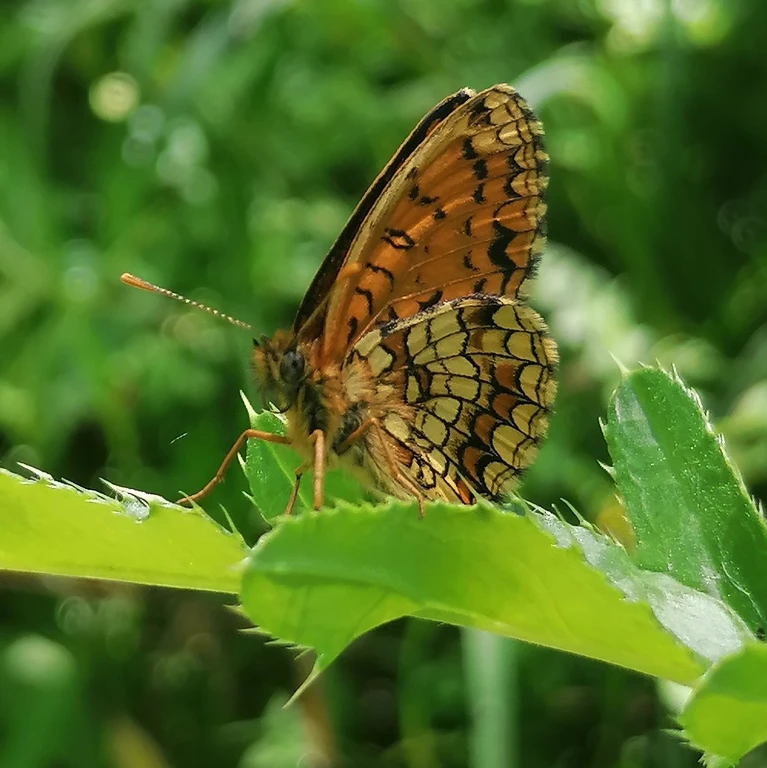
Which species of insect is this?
Melitaea athalia
